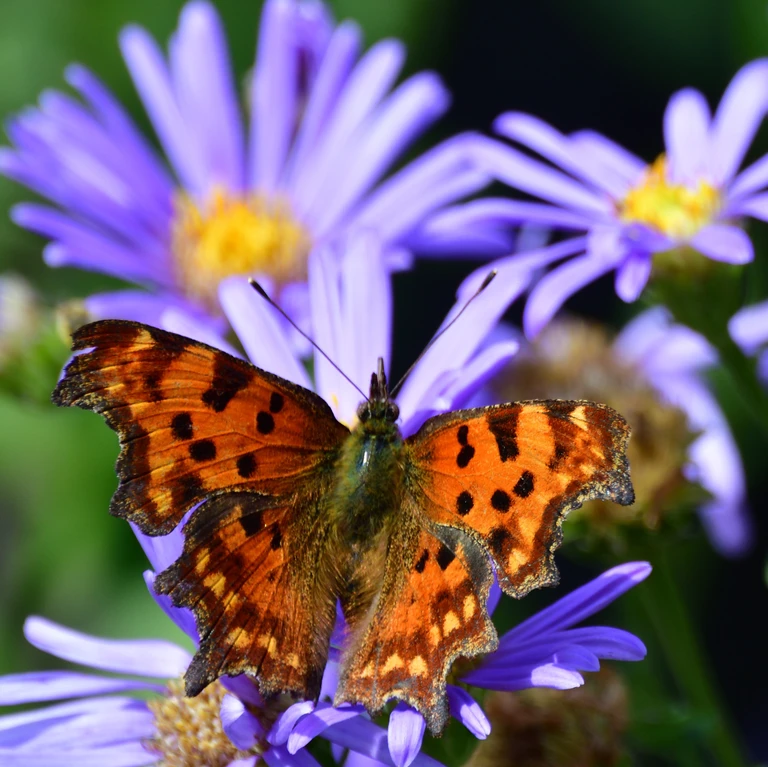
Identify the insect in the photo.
Polygonia c-album
